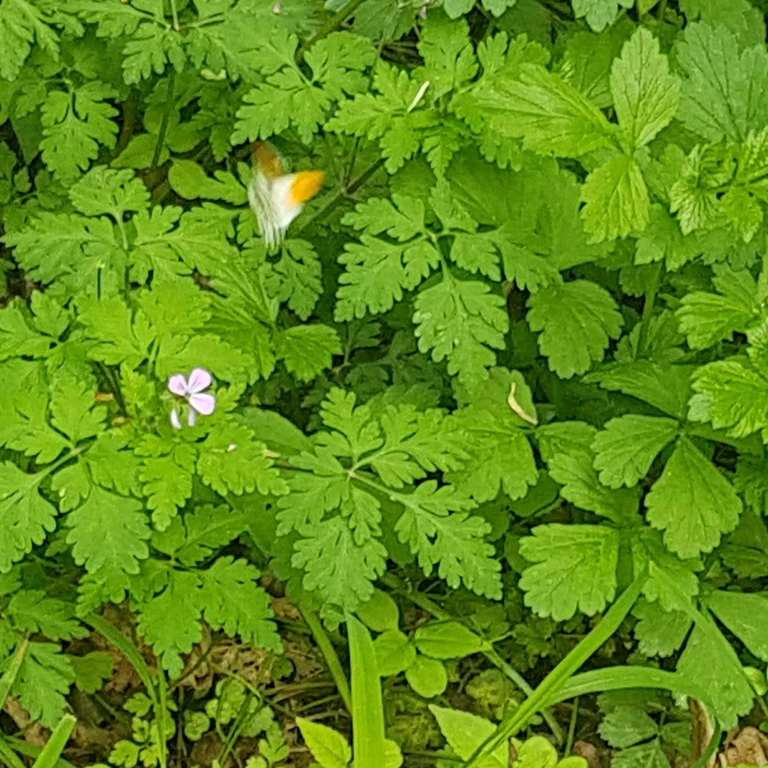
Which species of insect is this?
Anthocharis cardamines
